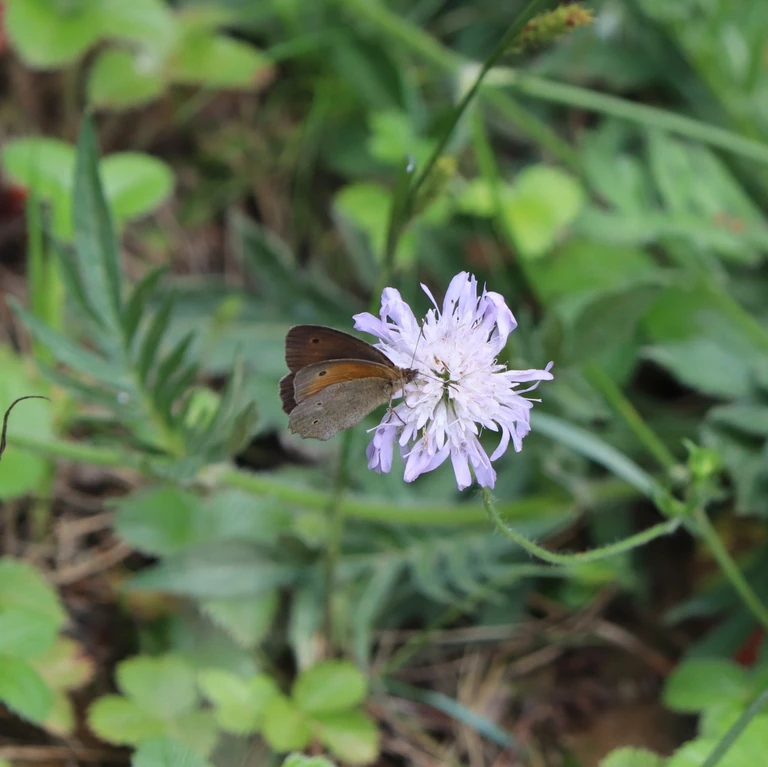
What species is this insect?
Maniola jurtina
